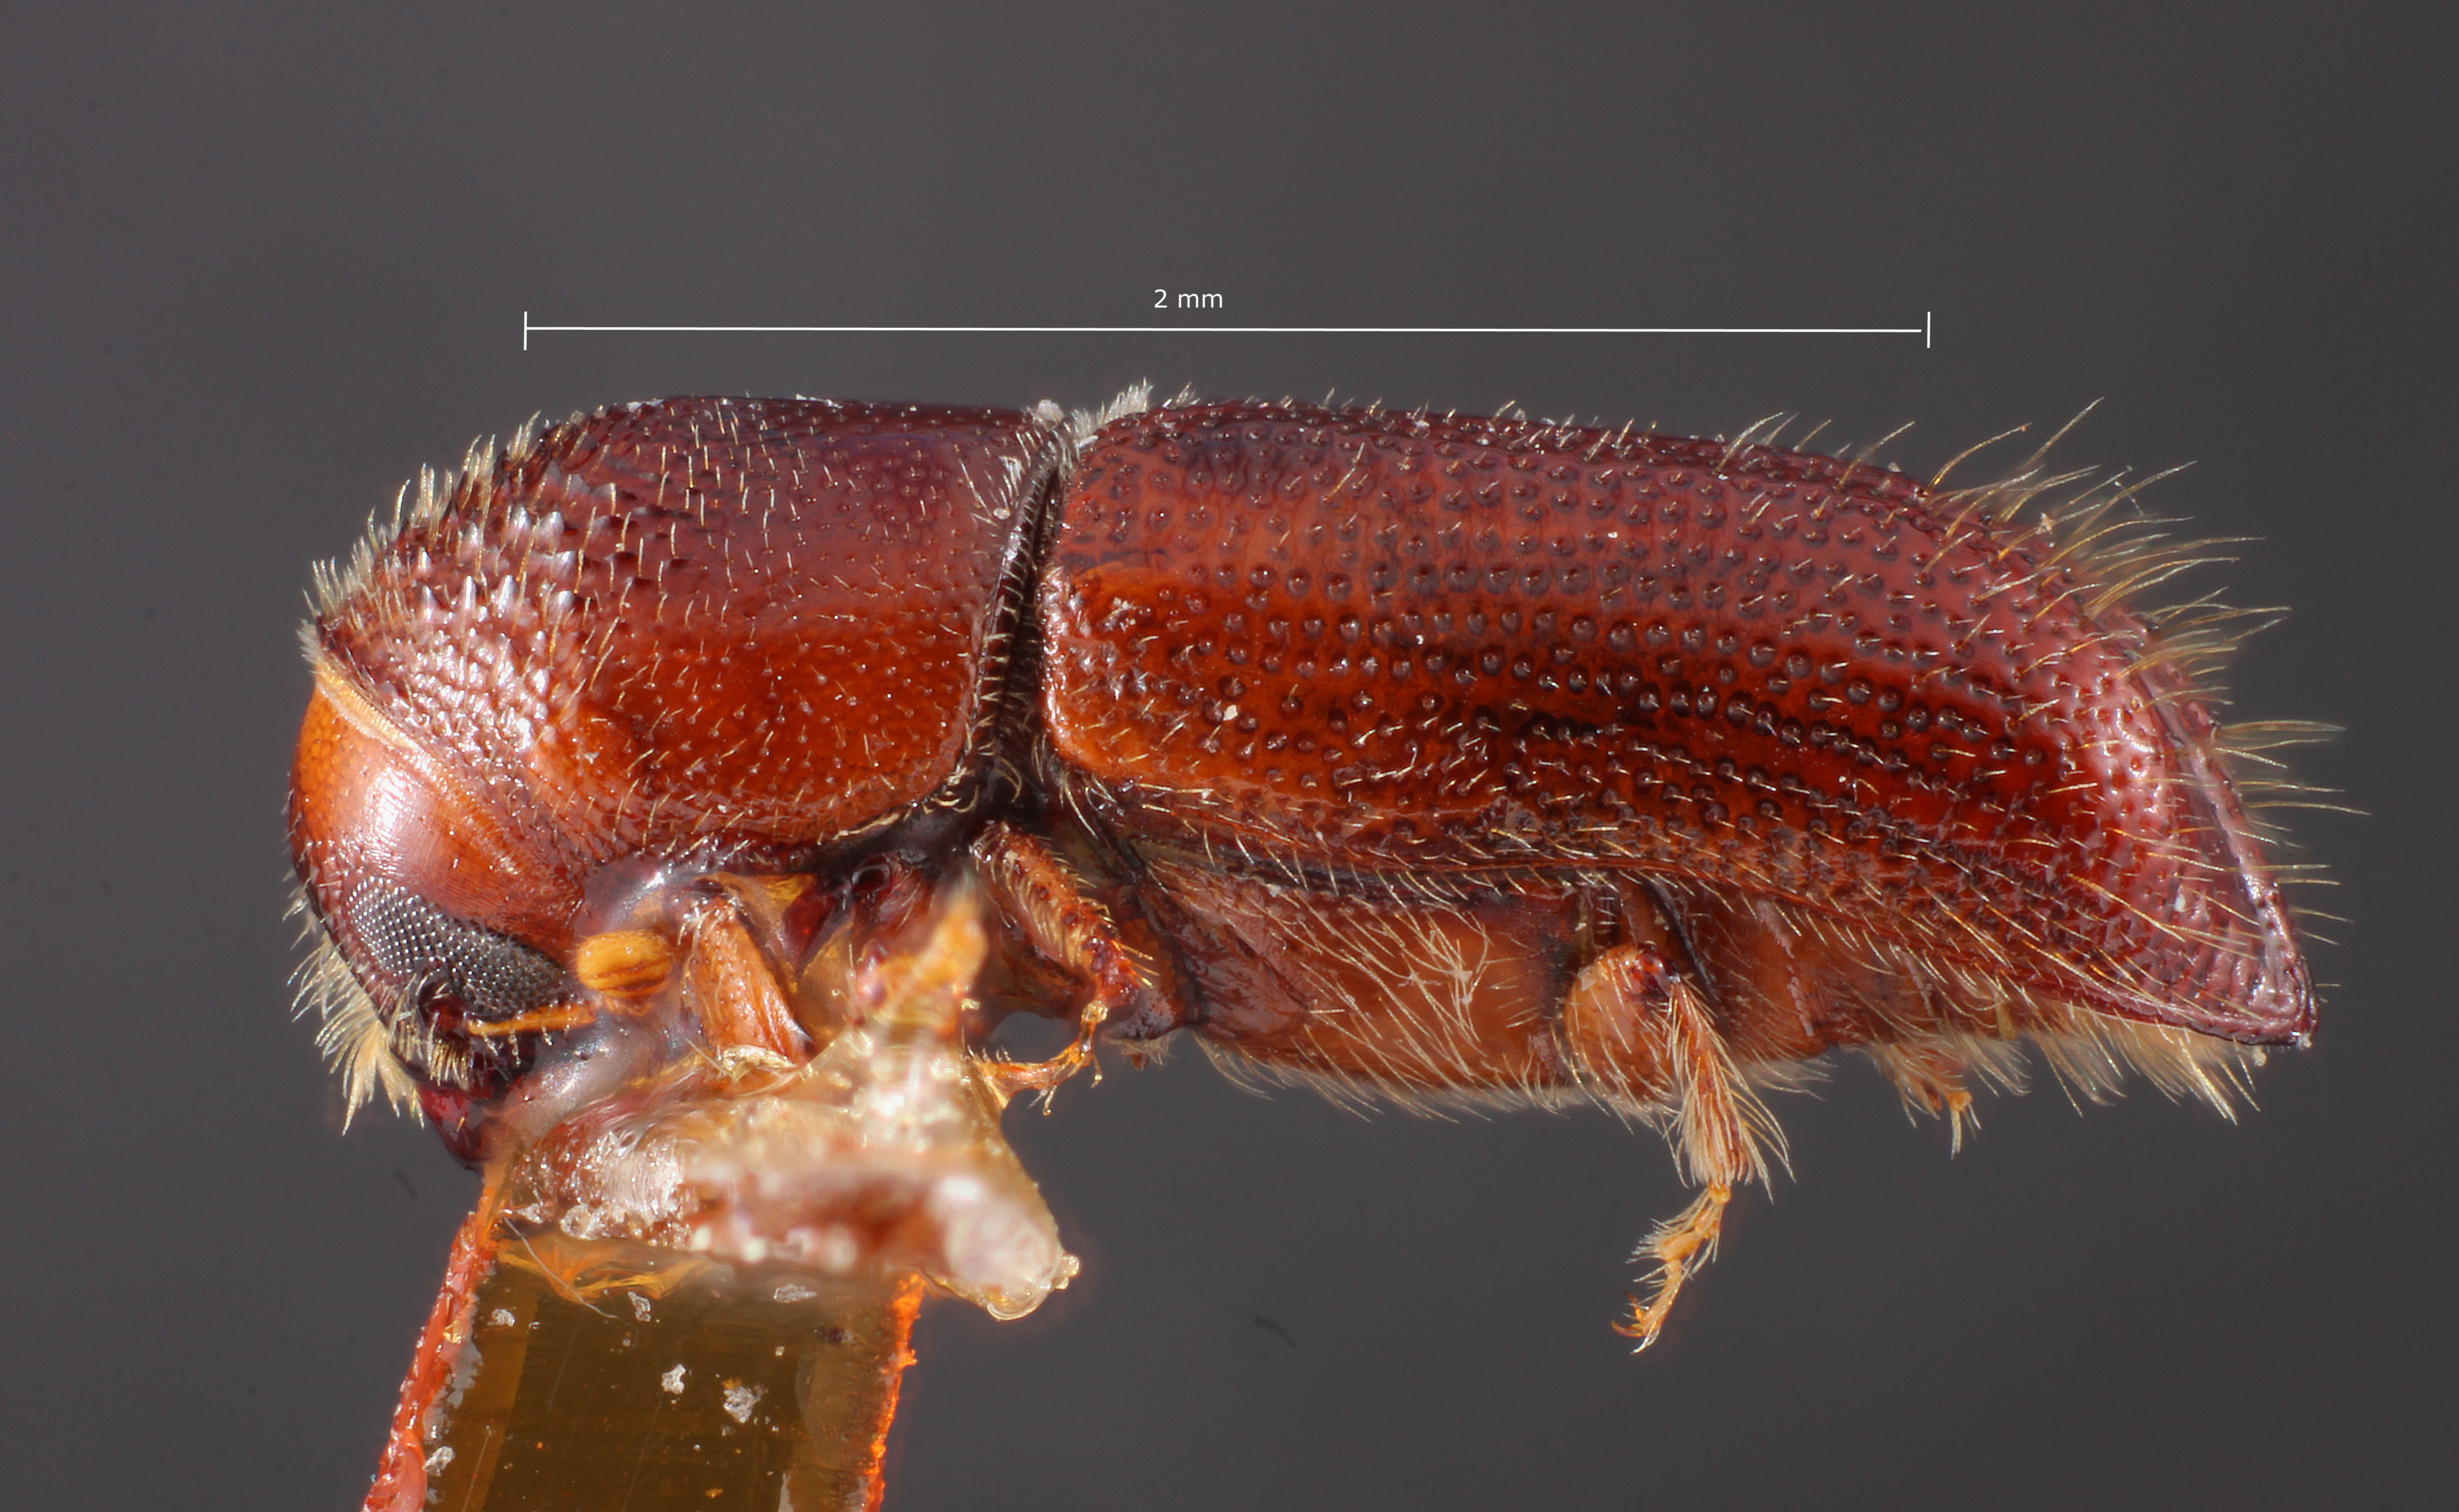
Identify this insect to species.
Pityophthorus grandis
